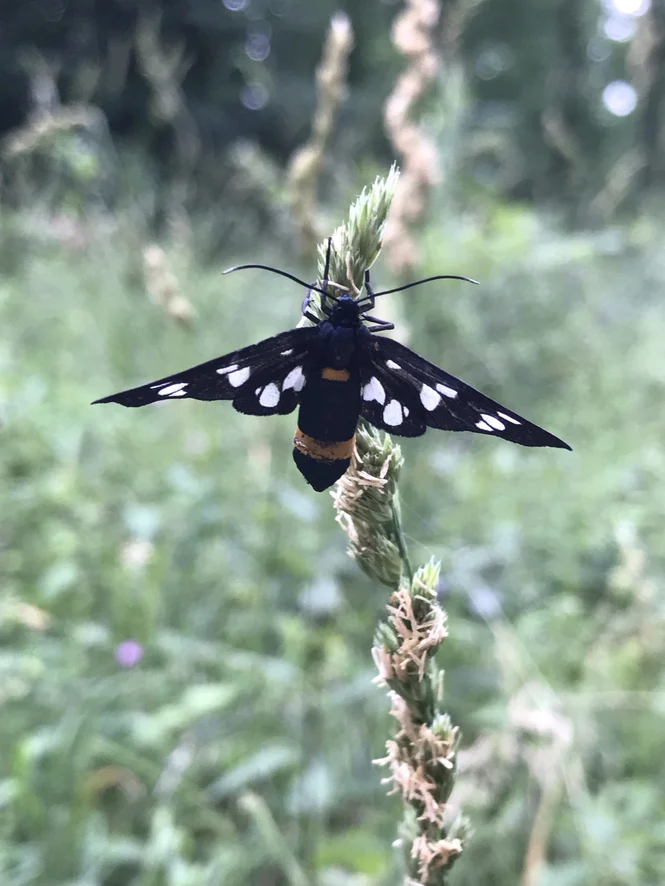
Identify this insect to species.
Amata phegea
